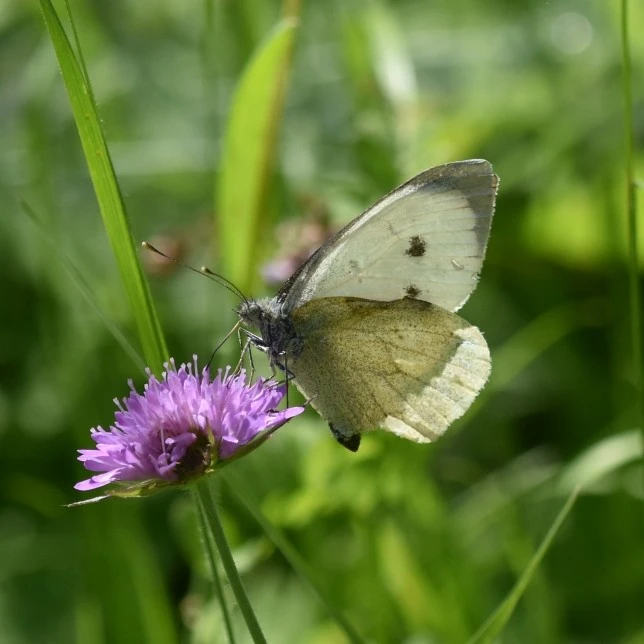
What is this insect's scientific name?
Pieris brassicae
